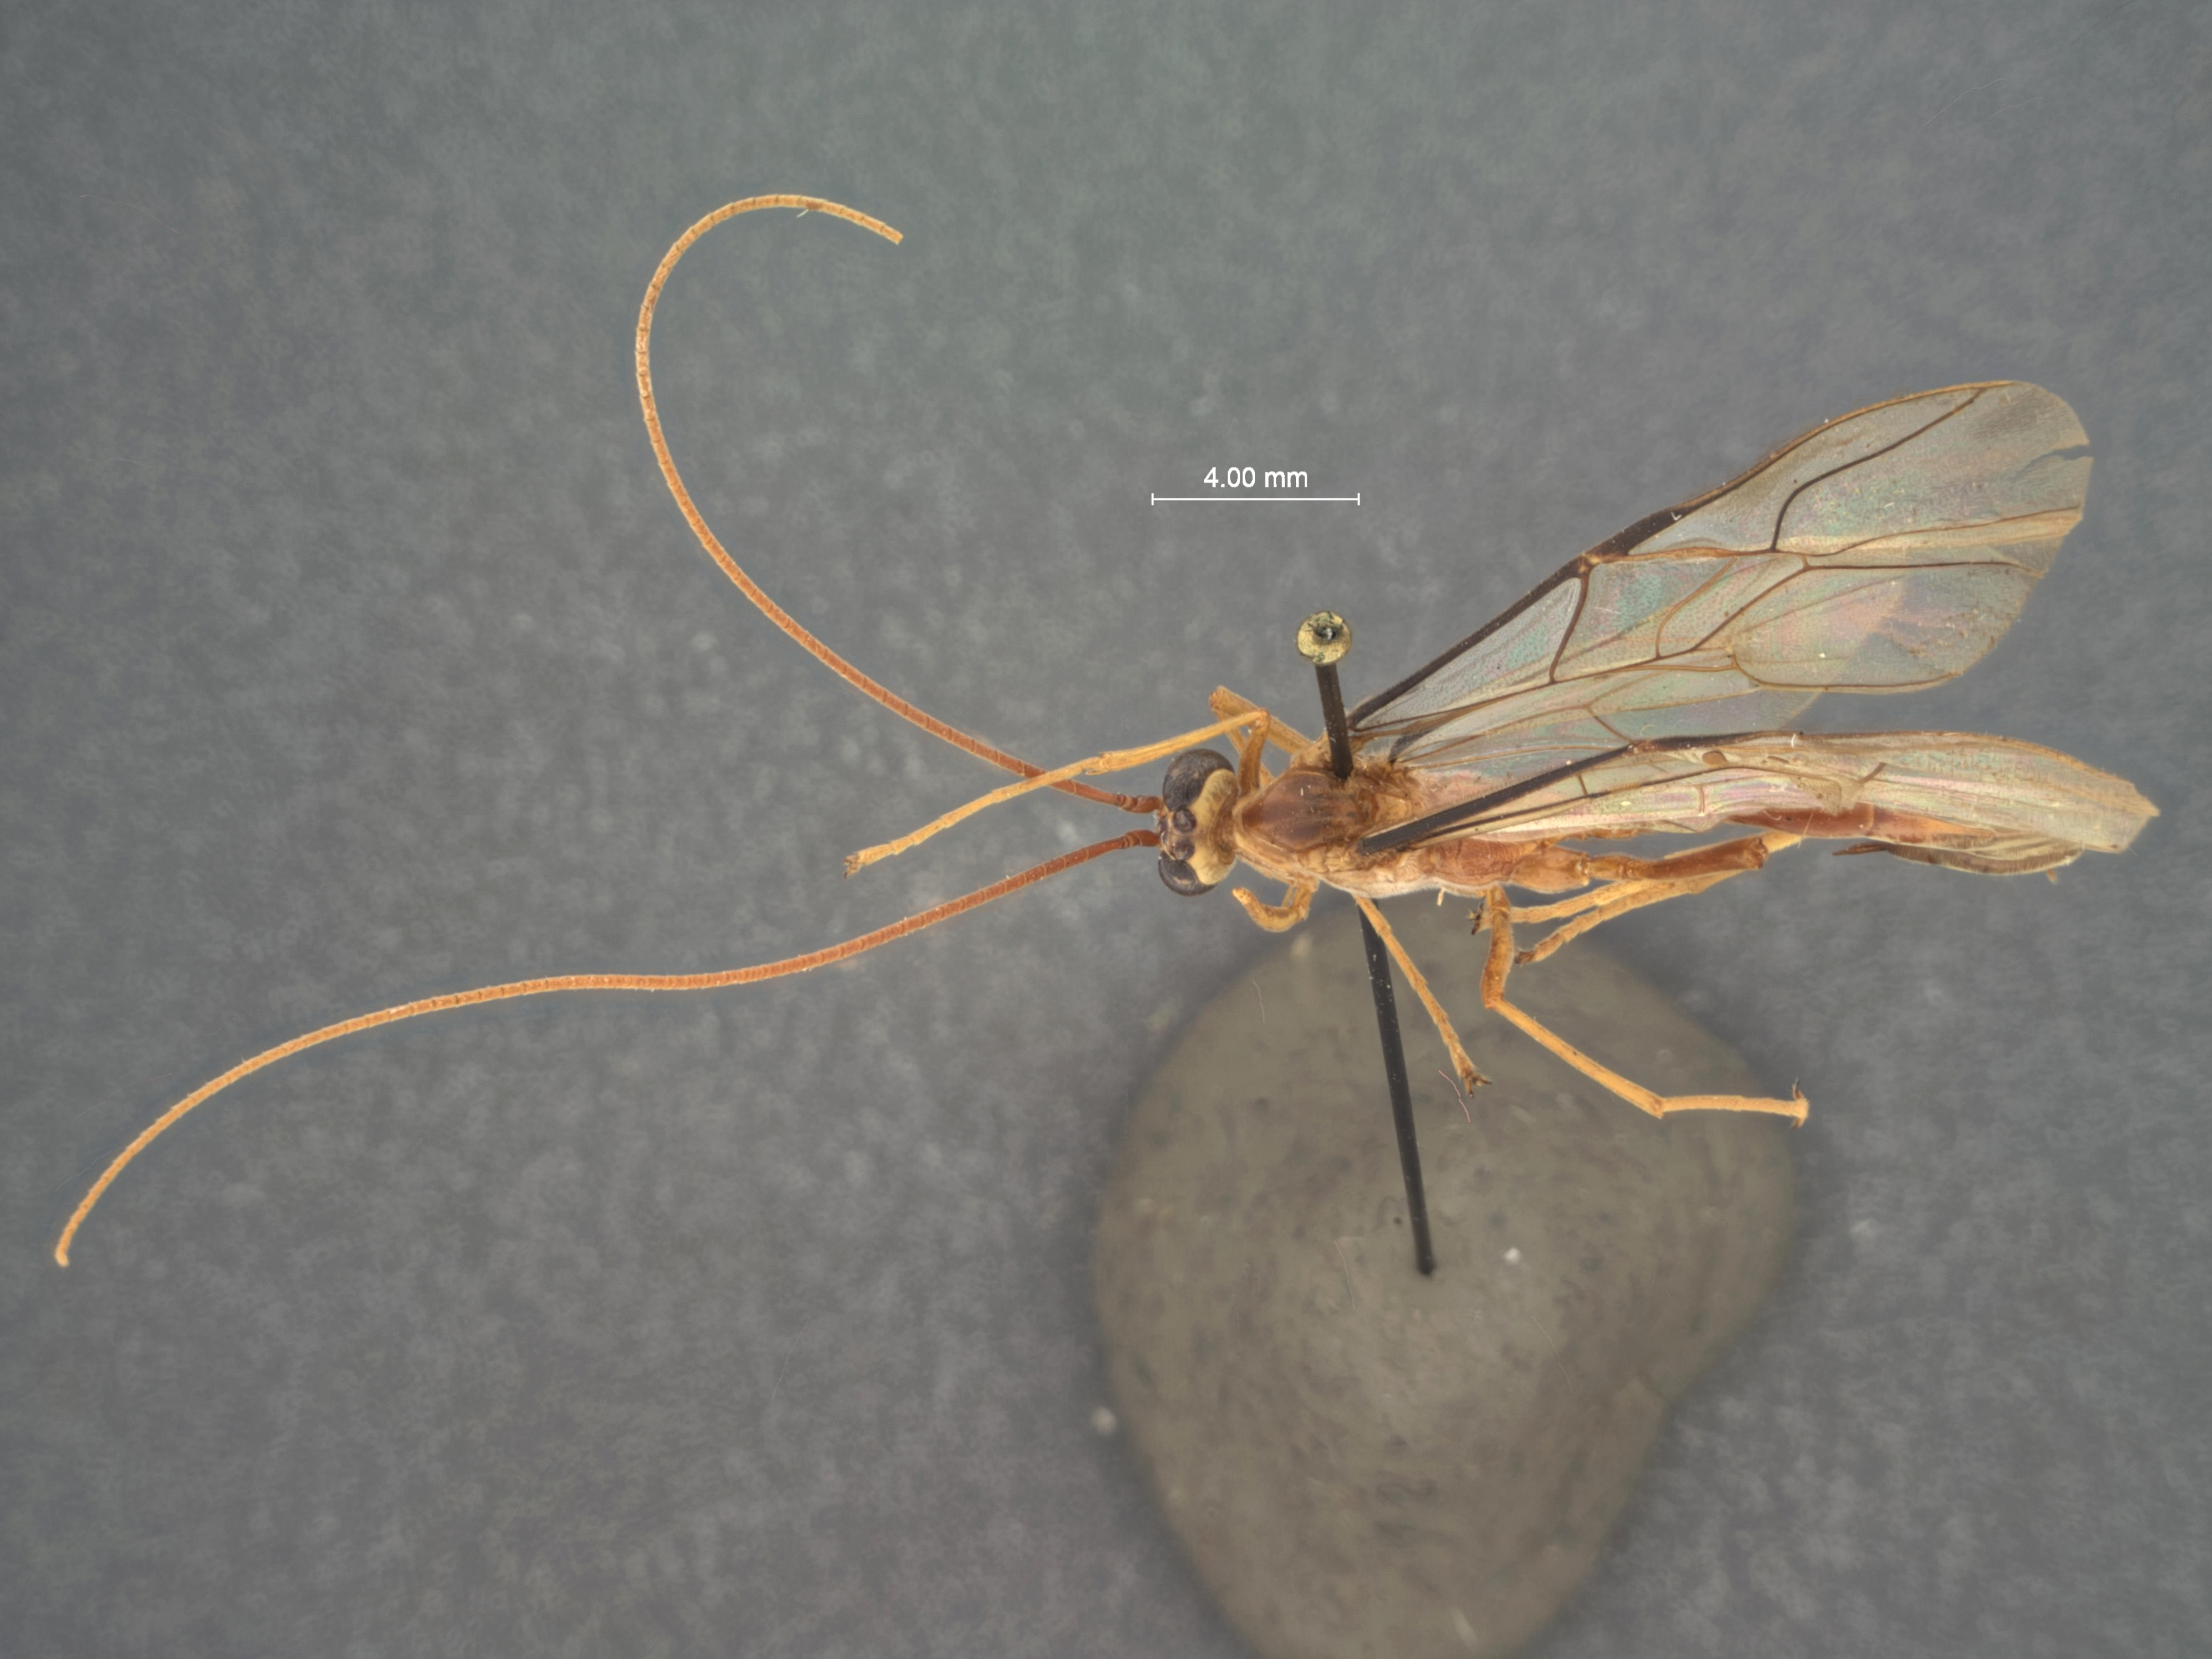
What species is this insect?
Enicospilus thetis
